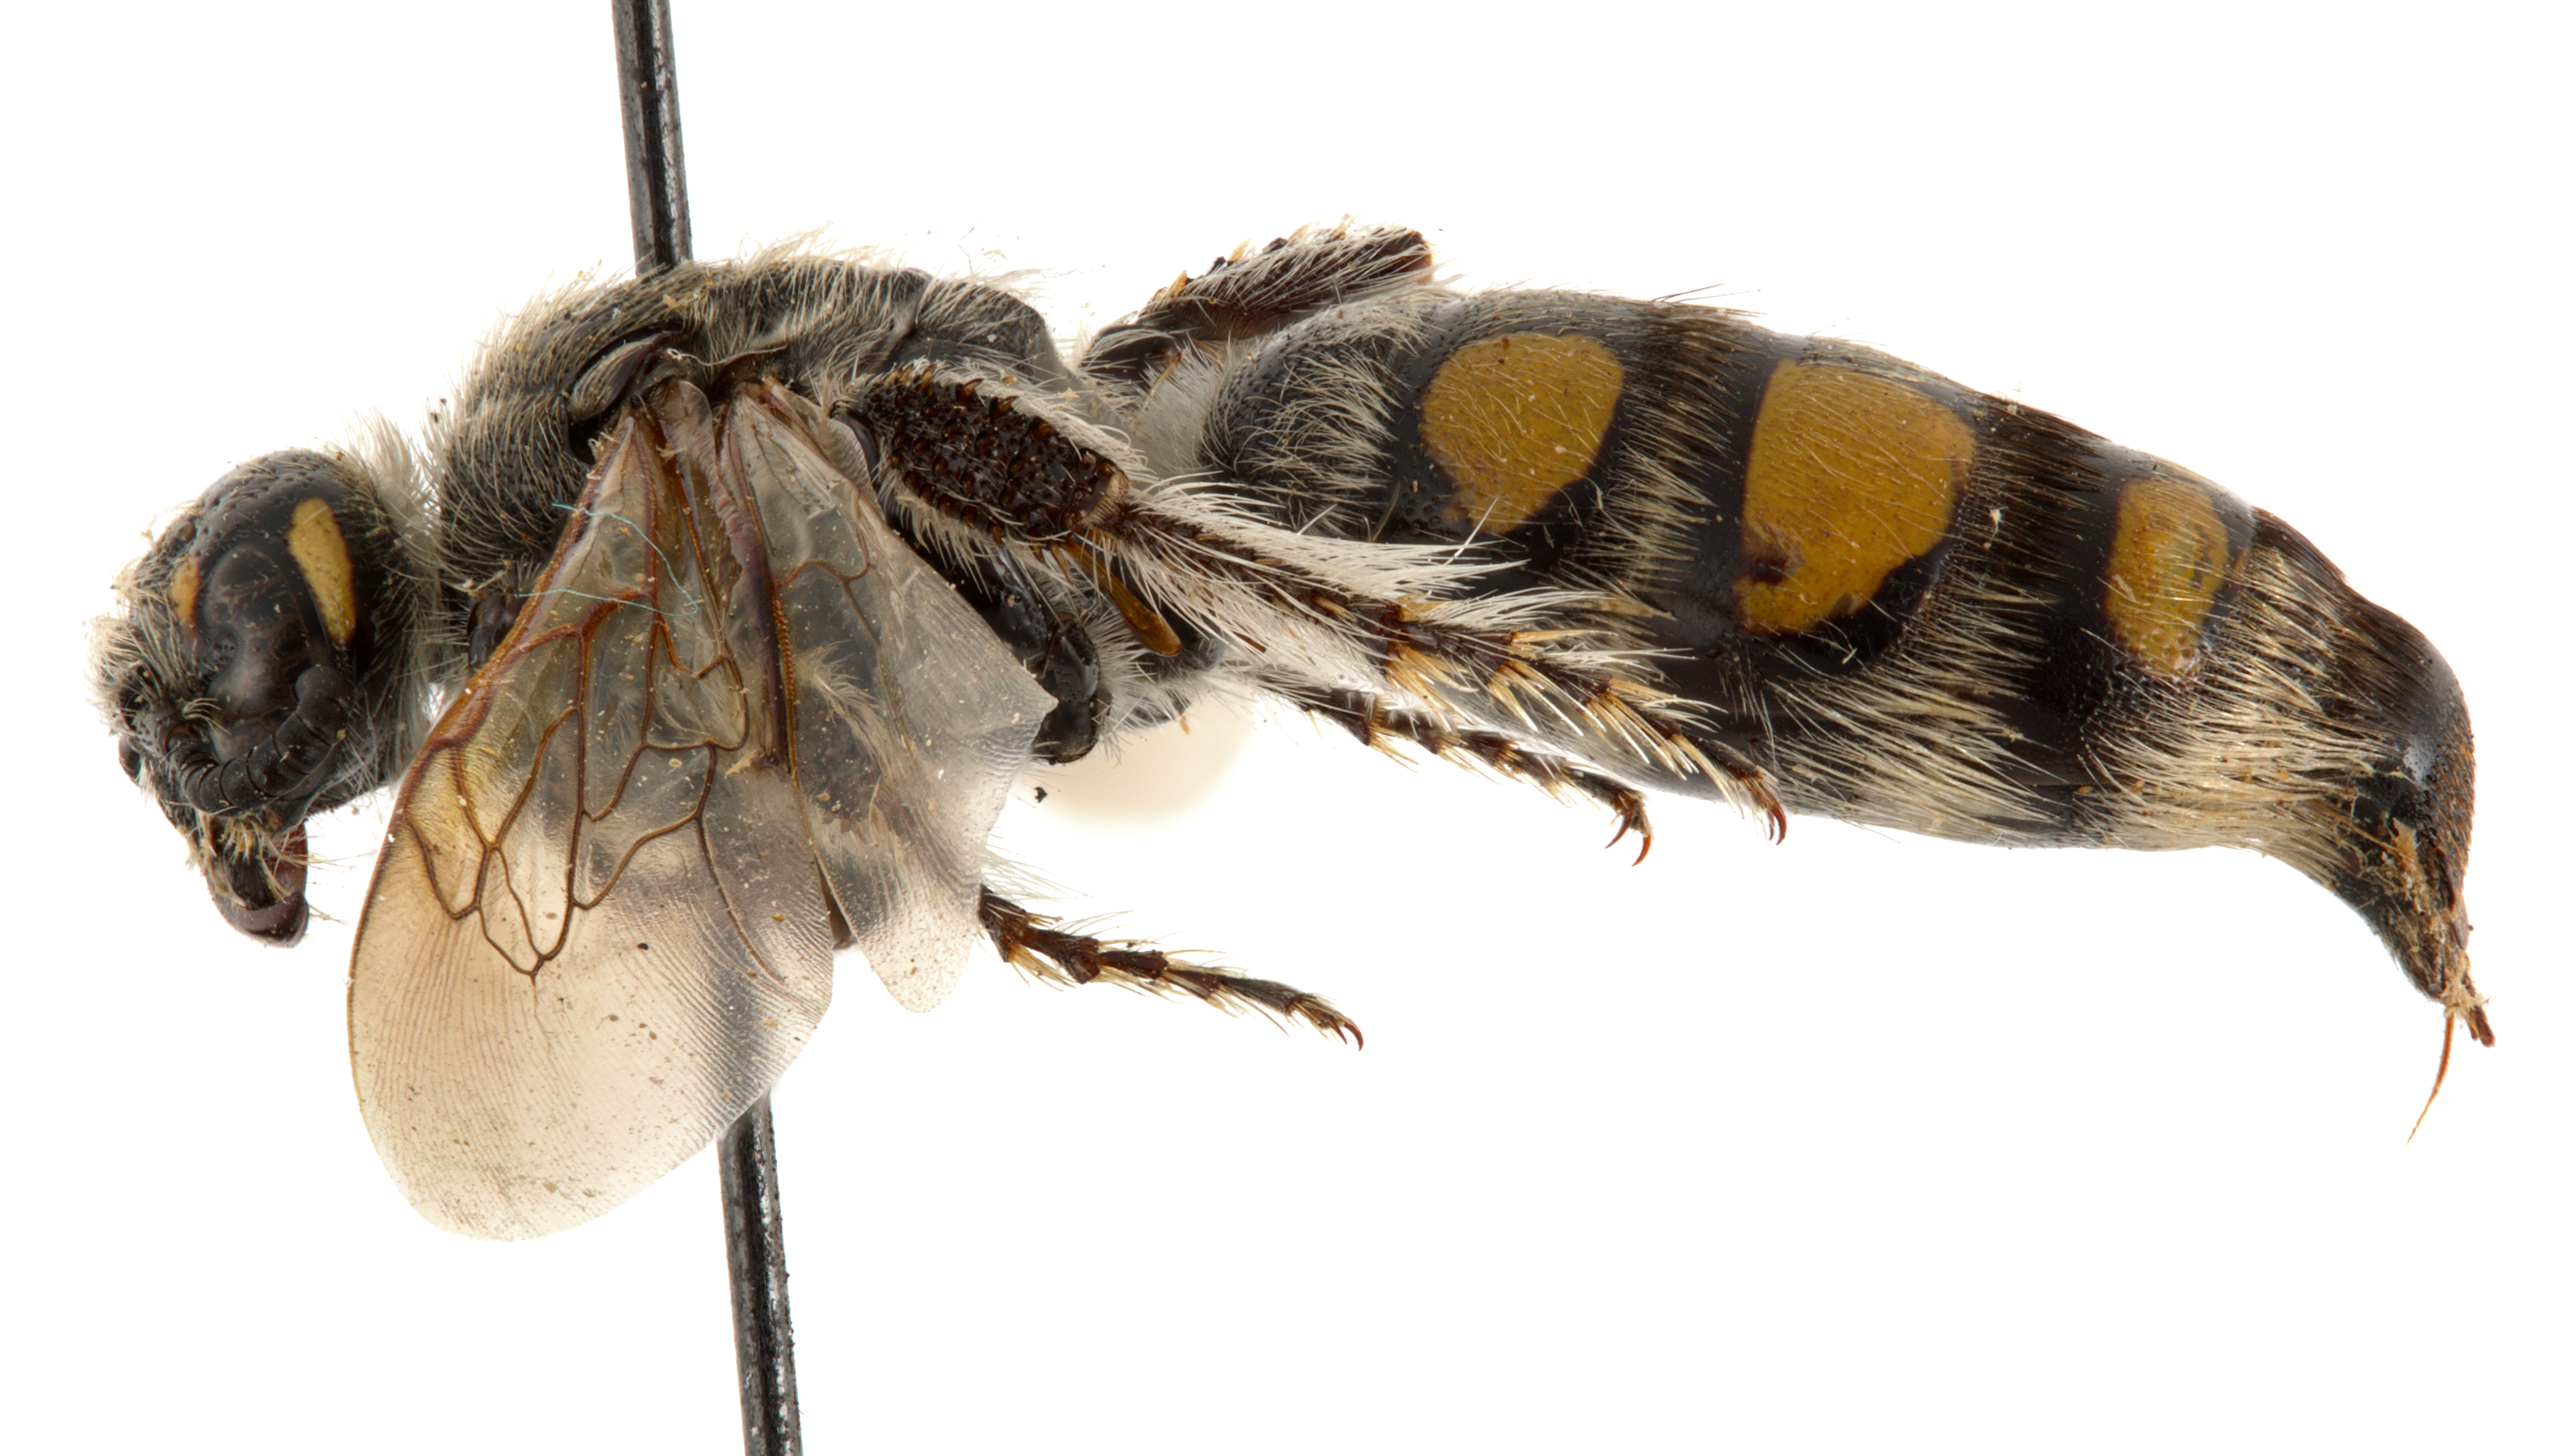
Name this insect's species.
Colpa interrupta
